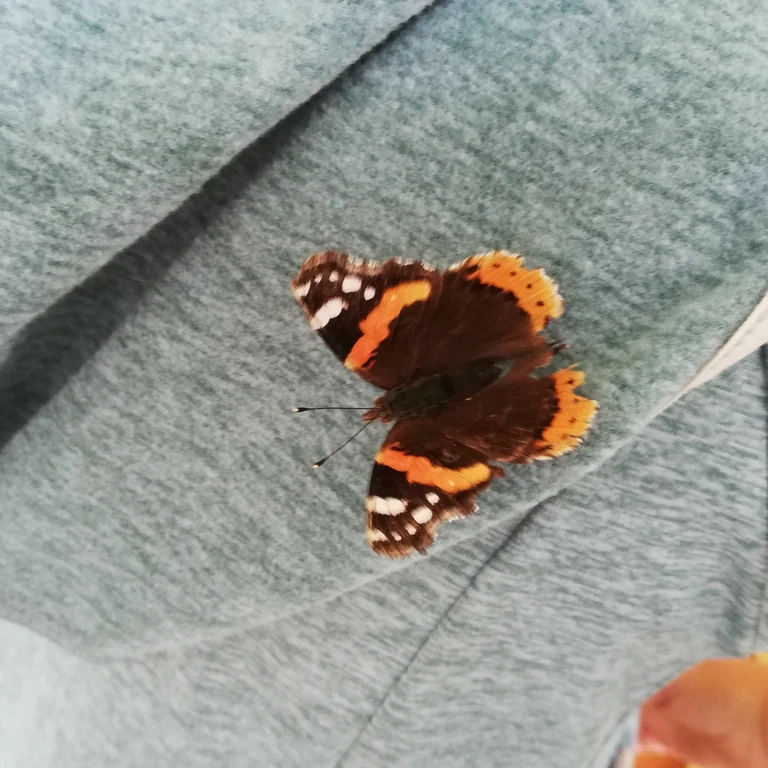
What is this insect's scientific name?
Vanessa atalanta
